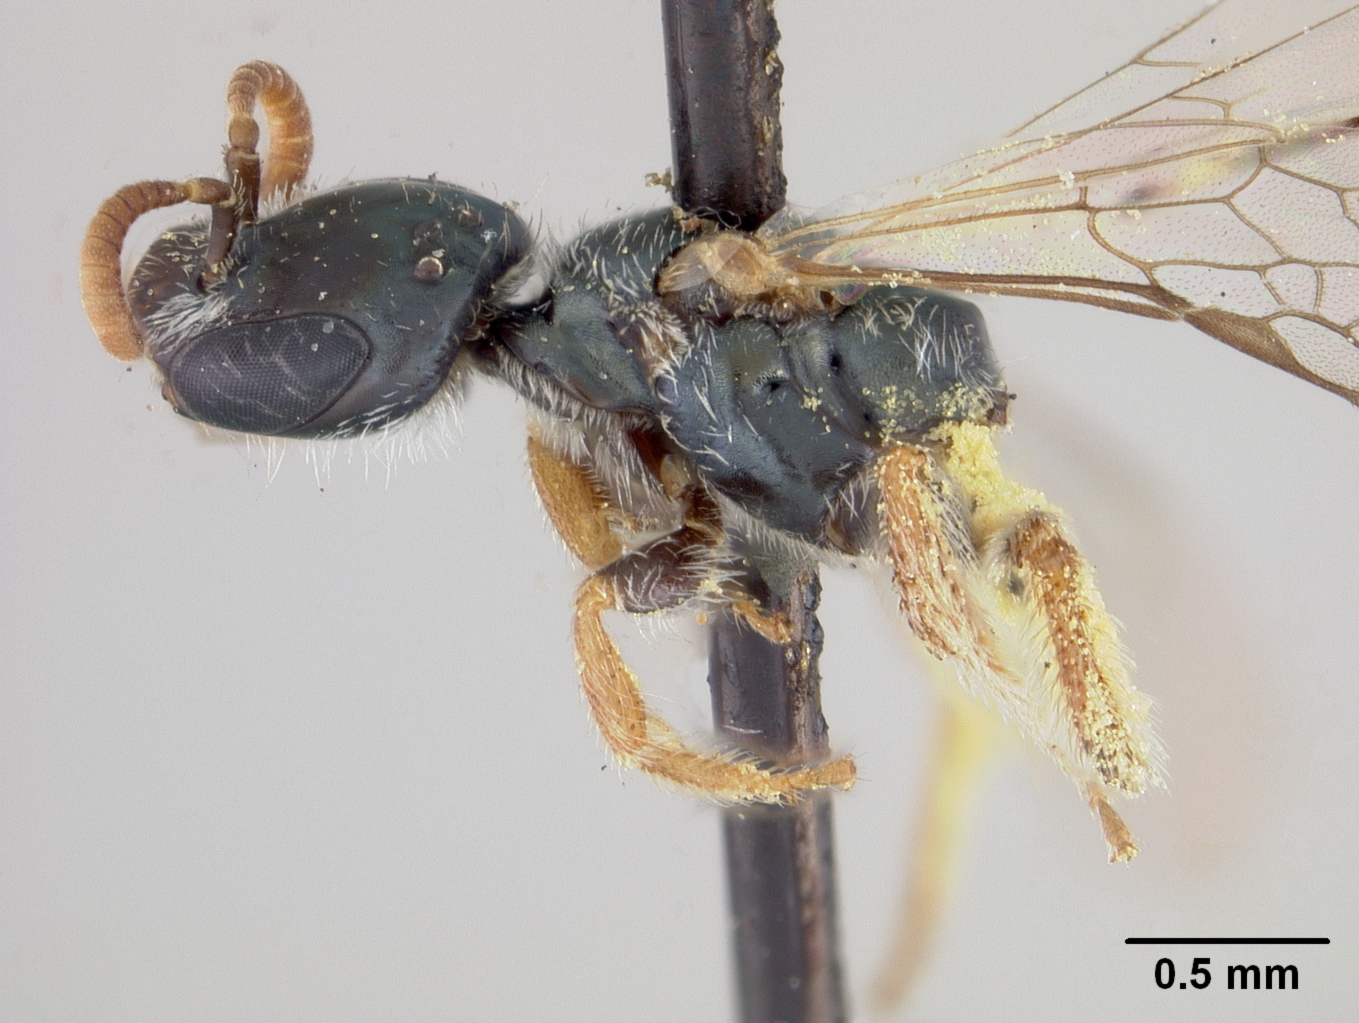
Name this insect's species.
Halictus conanthi
